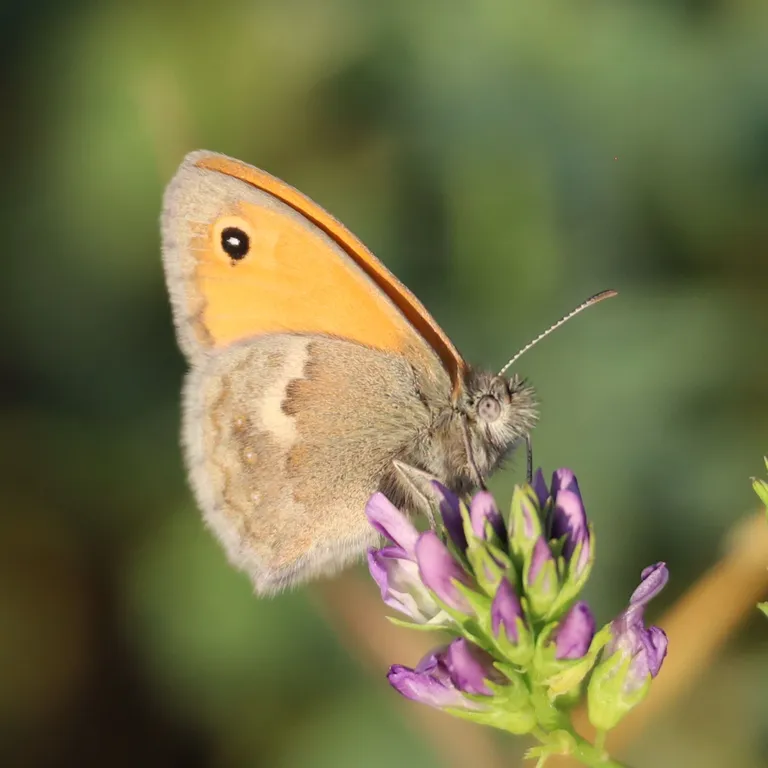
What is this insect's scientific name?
Coenonympha pamphilus
